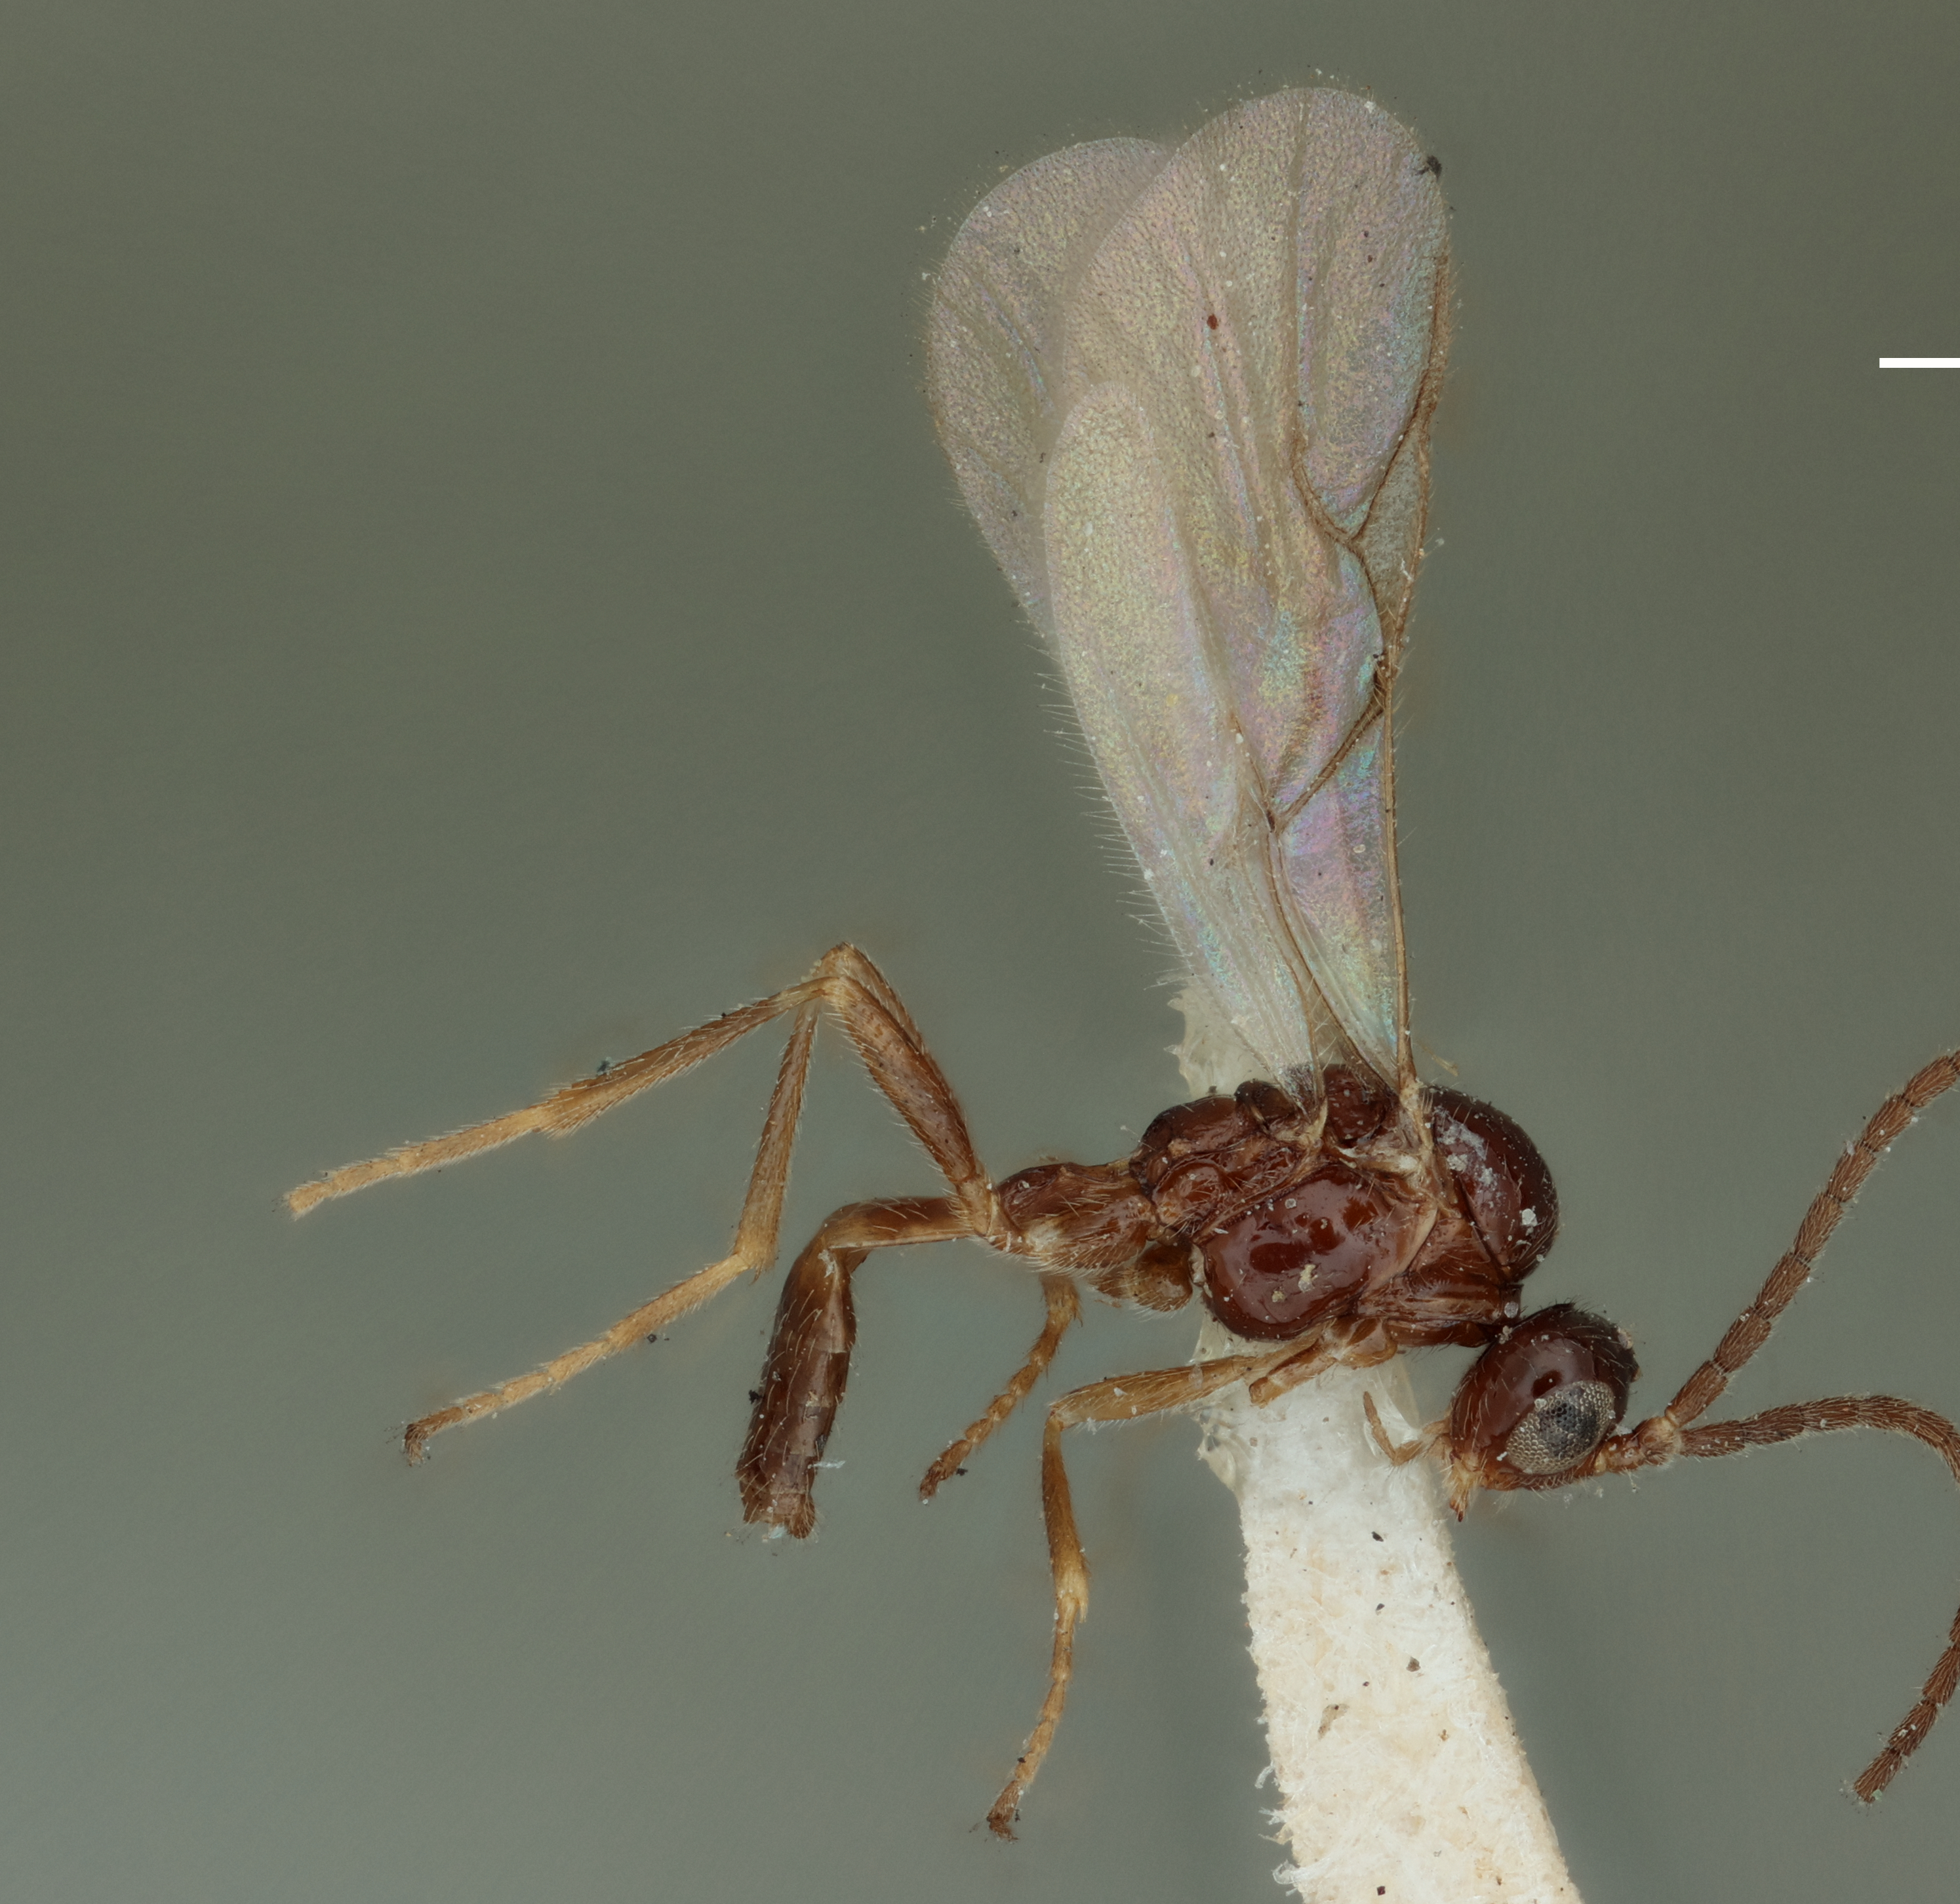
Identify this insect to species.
Lipolexis piceus
